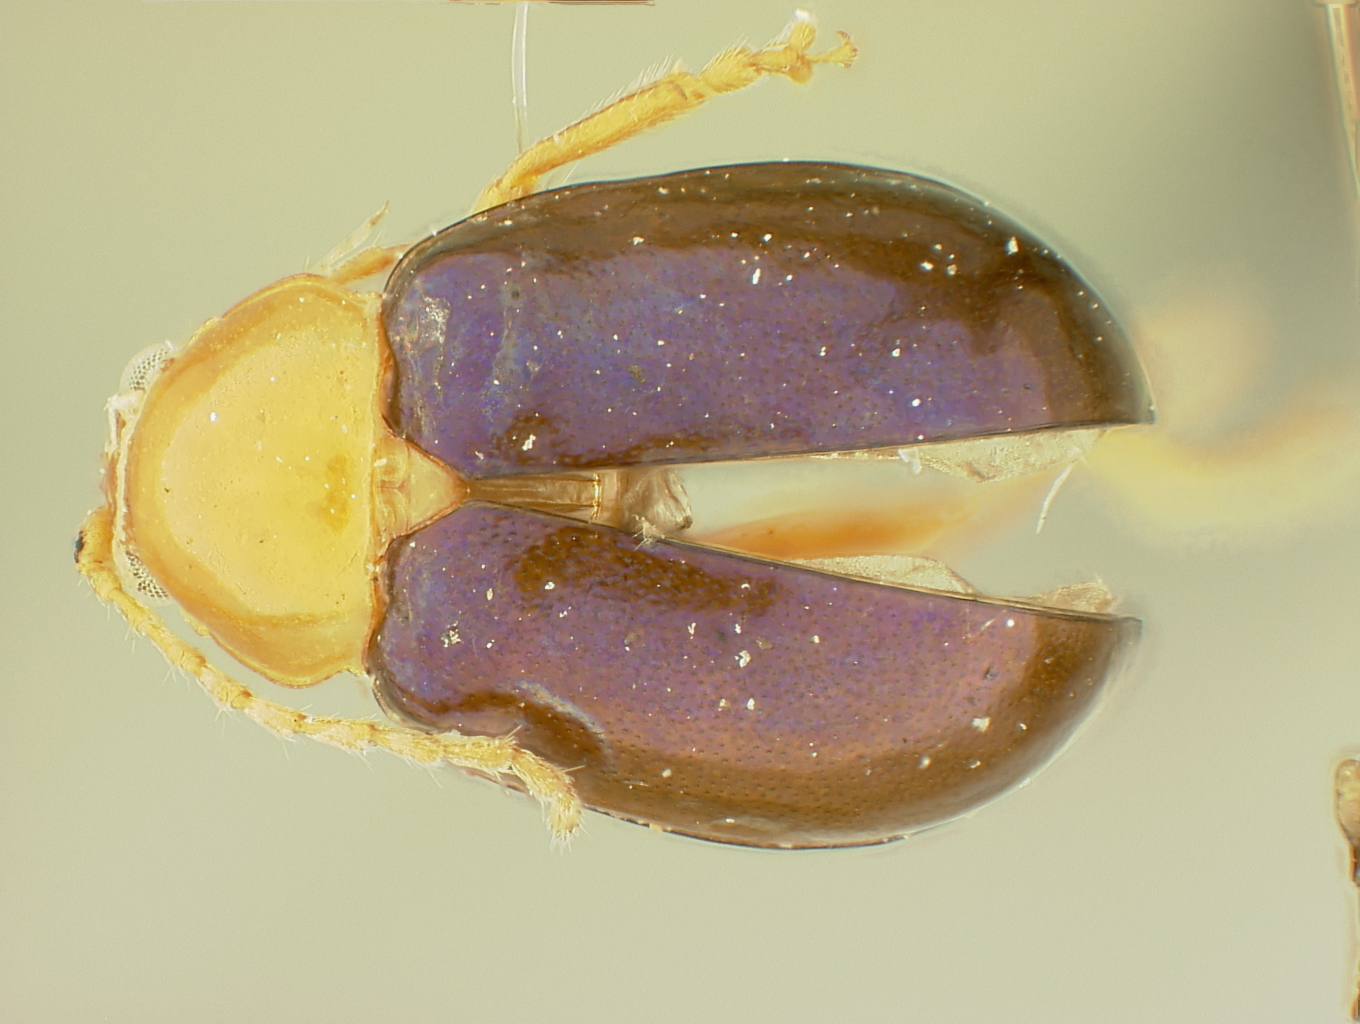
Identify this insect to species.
Homoschema hoffmani
